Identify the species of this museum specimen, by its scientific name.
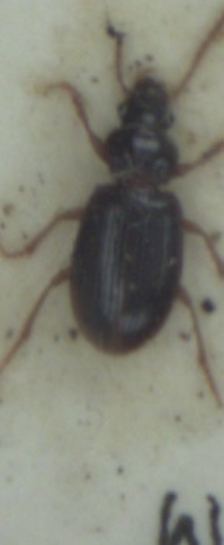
Bradycellus sharpi
